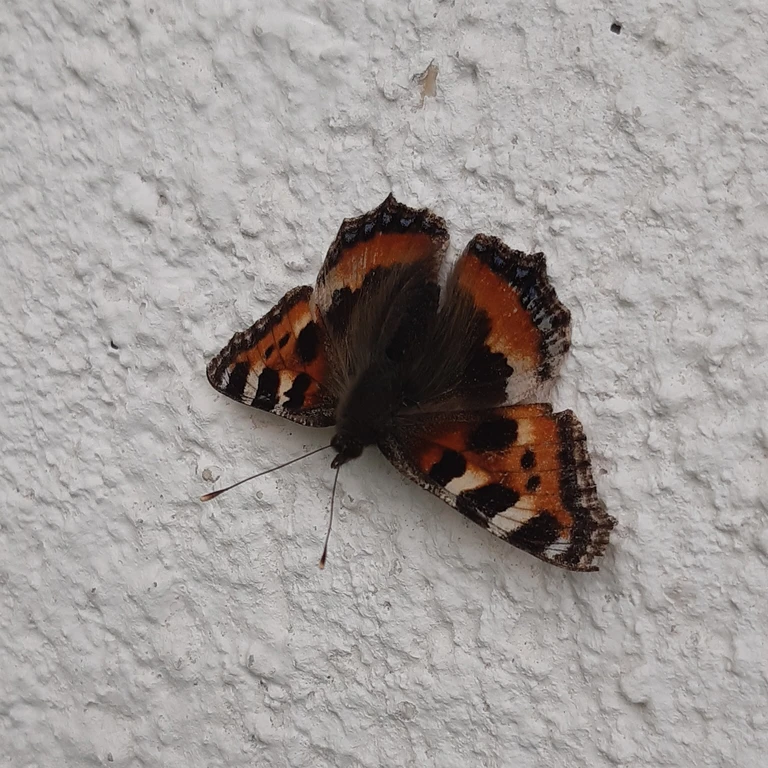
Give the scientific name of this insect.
Aglais urticae
